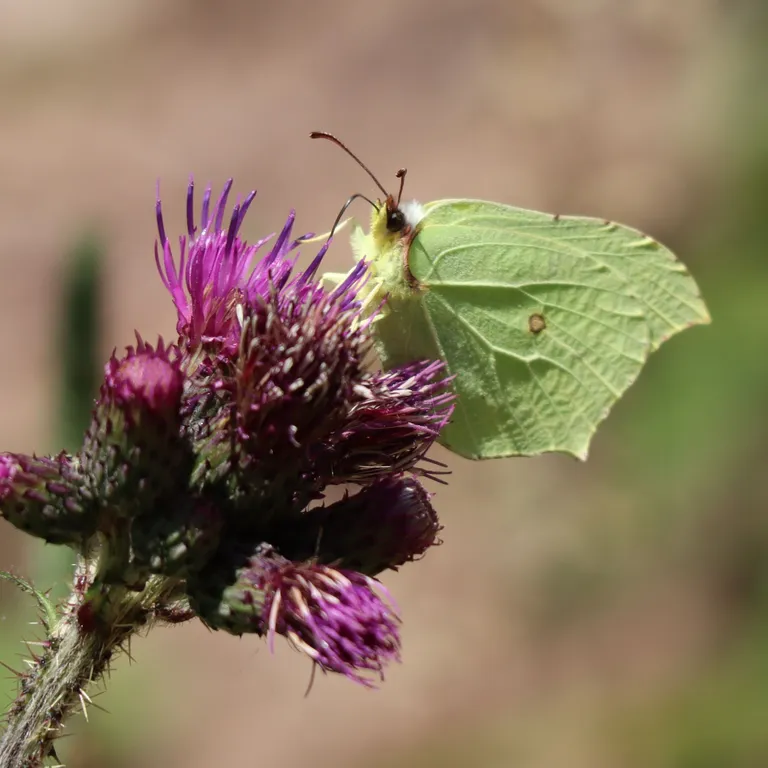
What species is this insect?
Gonepteryx rhamni
